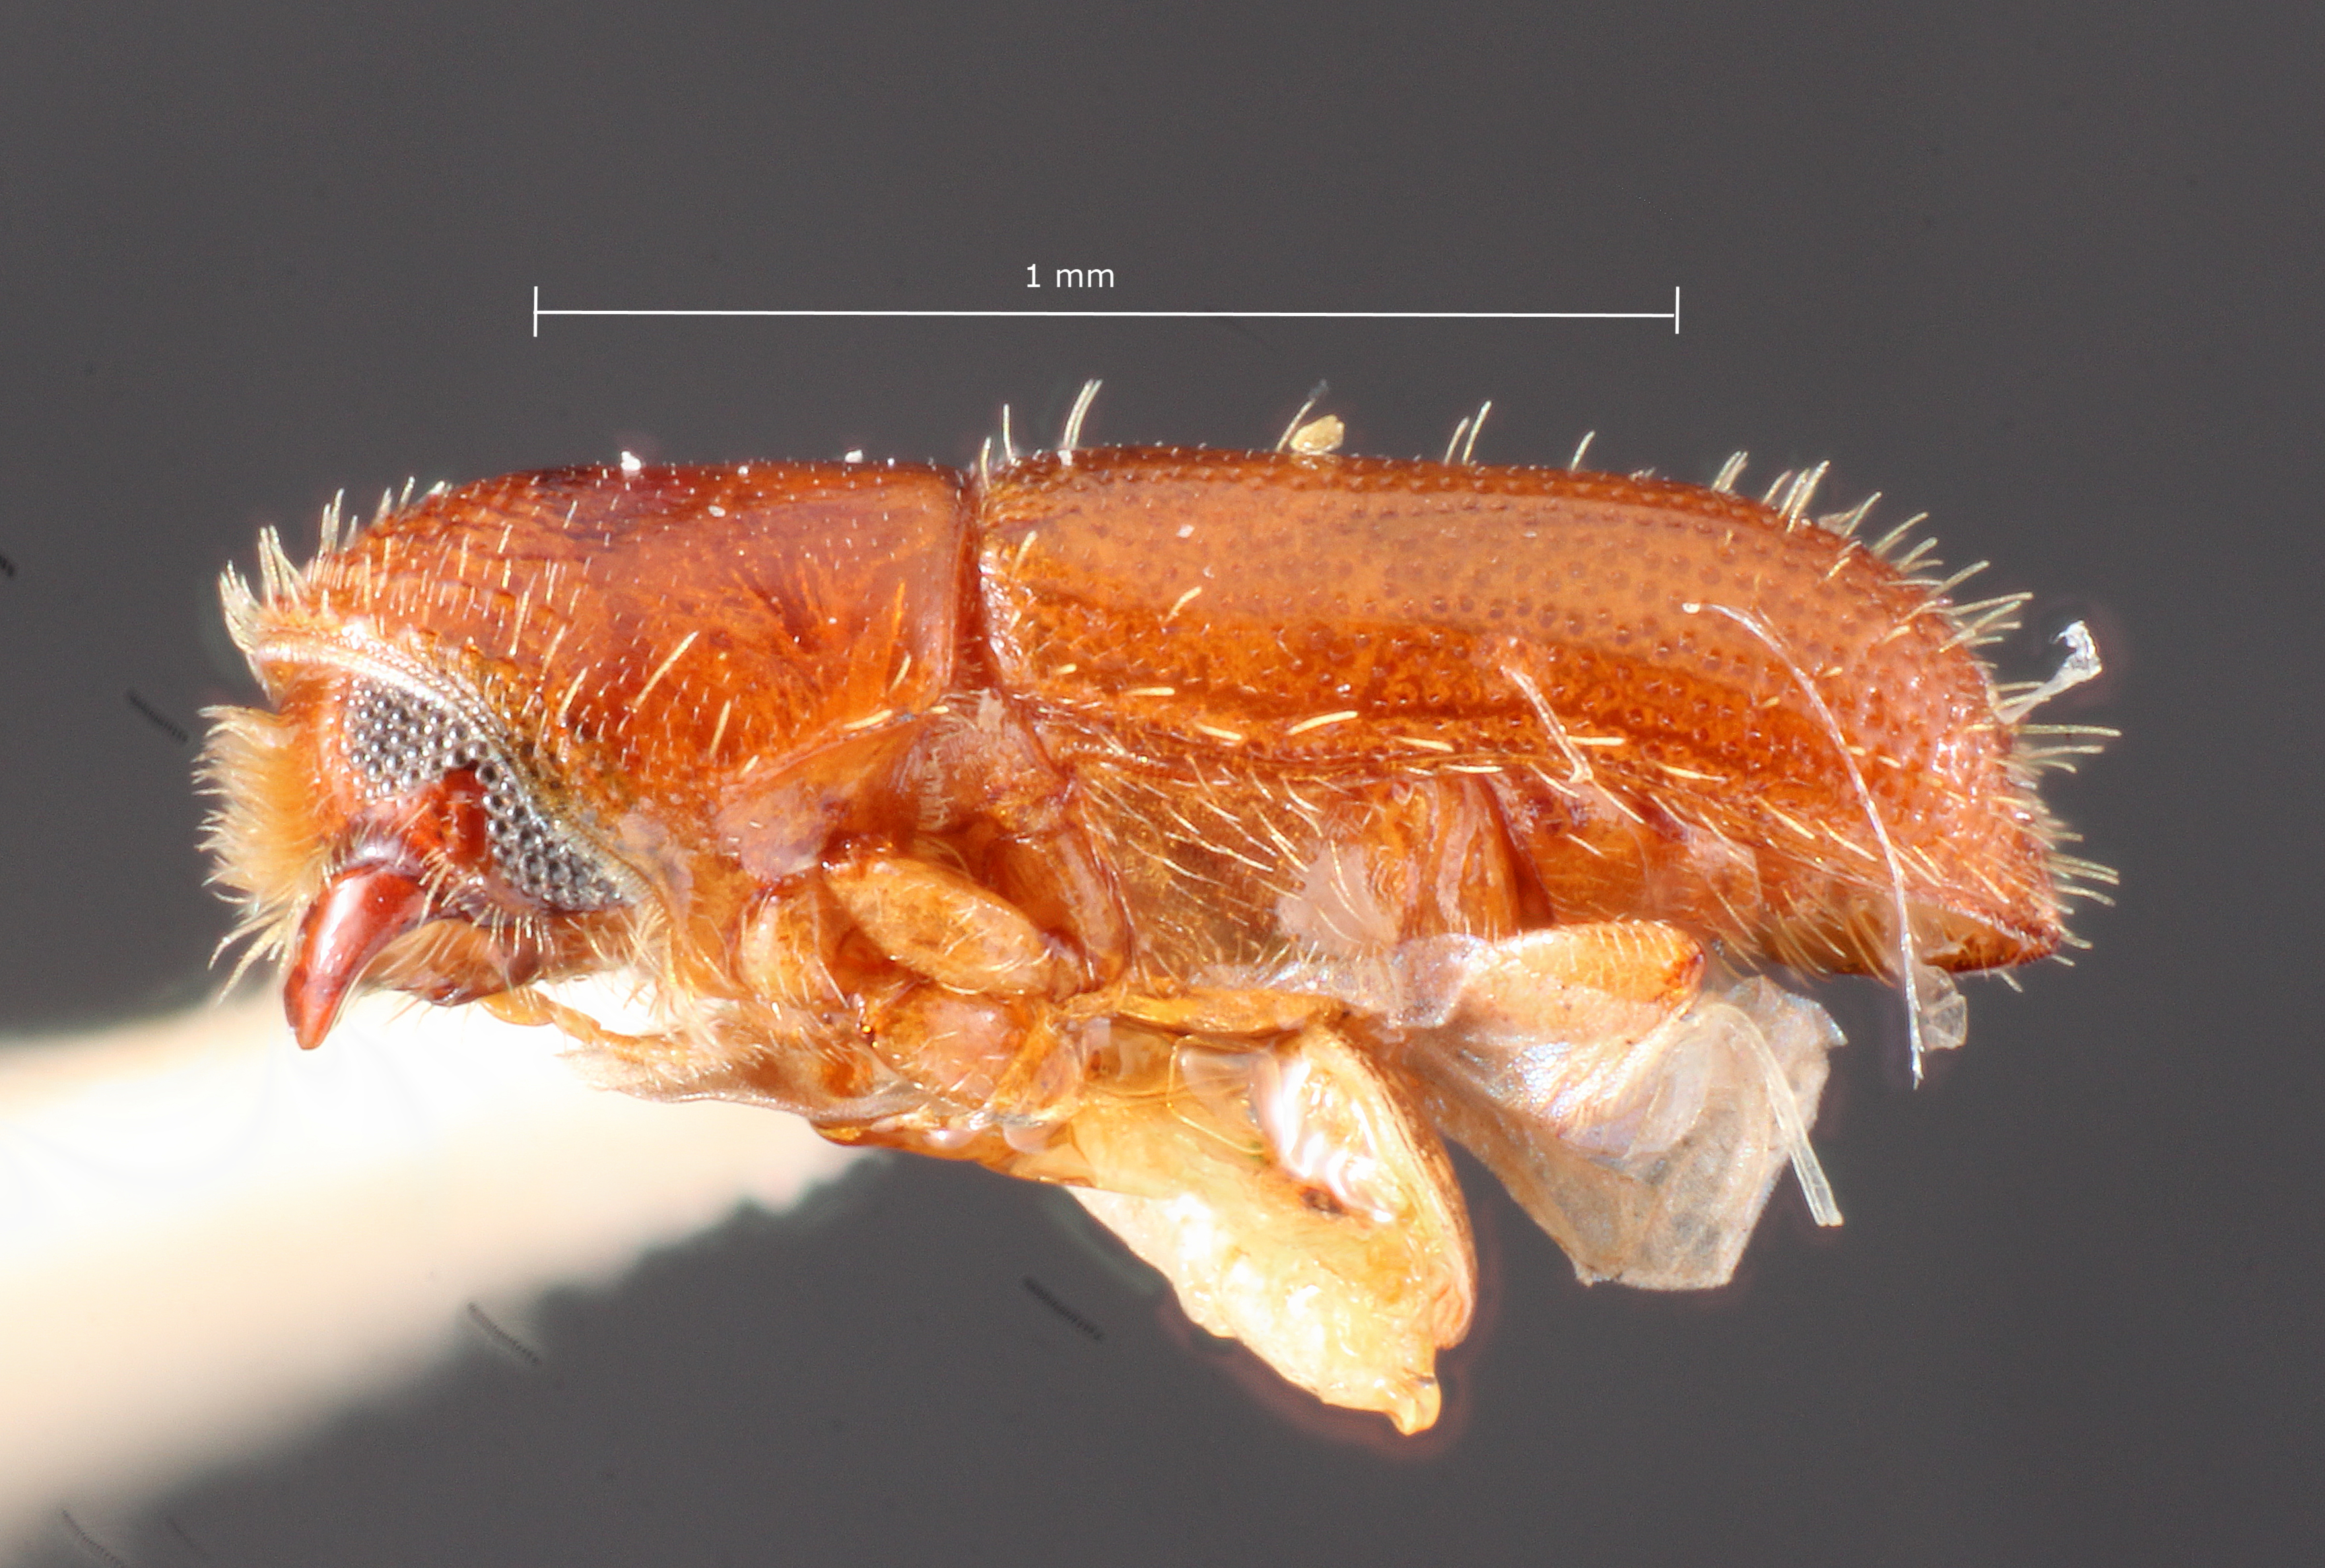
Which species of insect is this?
Gnatholeptus mandibularis
